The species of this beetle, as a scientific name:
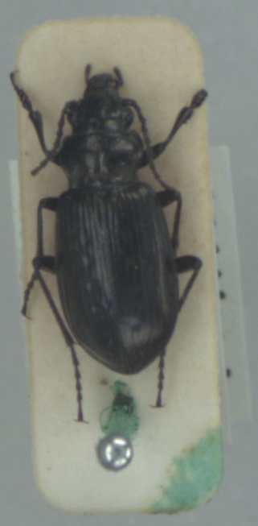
Pelophila borealis
